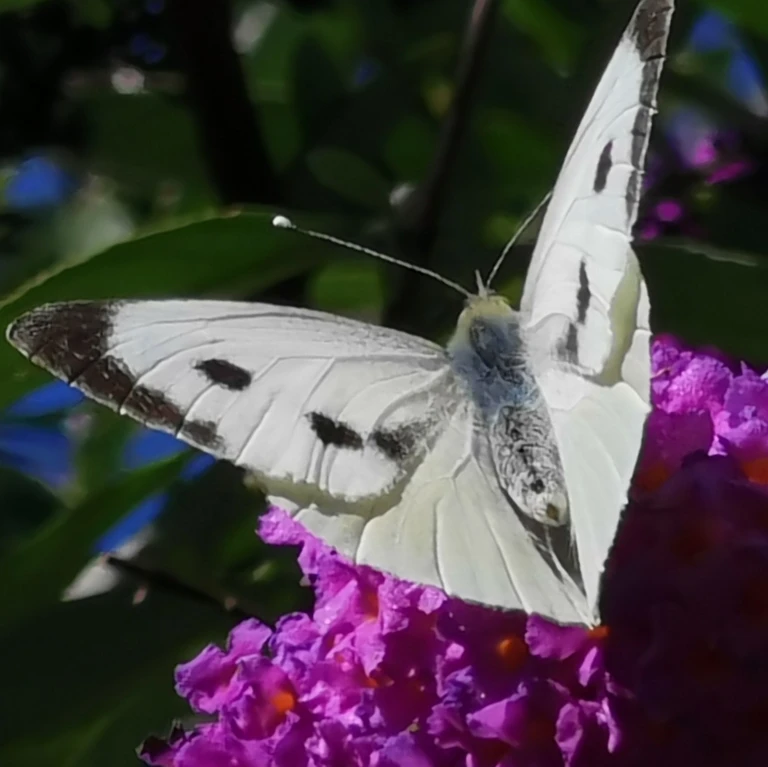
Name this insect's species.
Pieris brassicae
